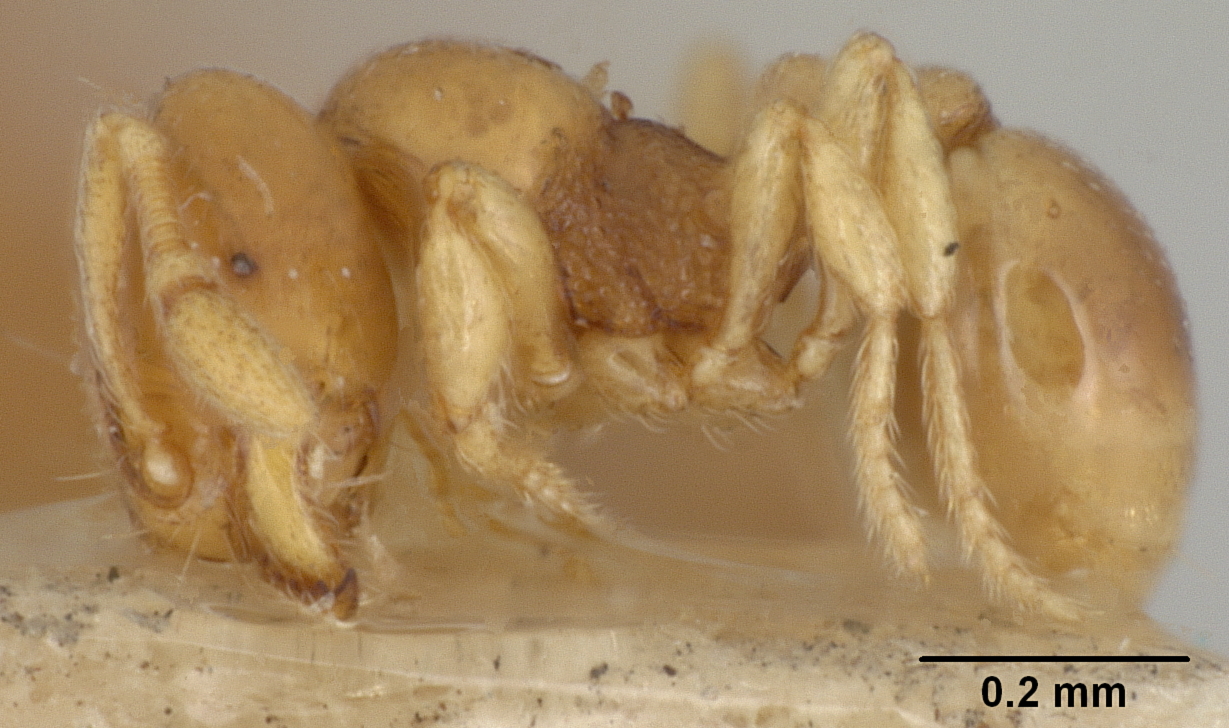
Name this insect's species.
Oligomyrmex viehmeyeri
